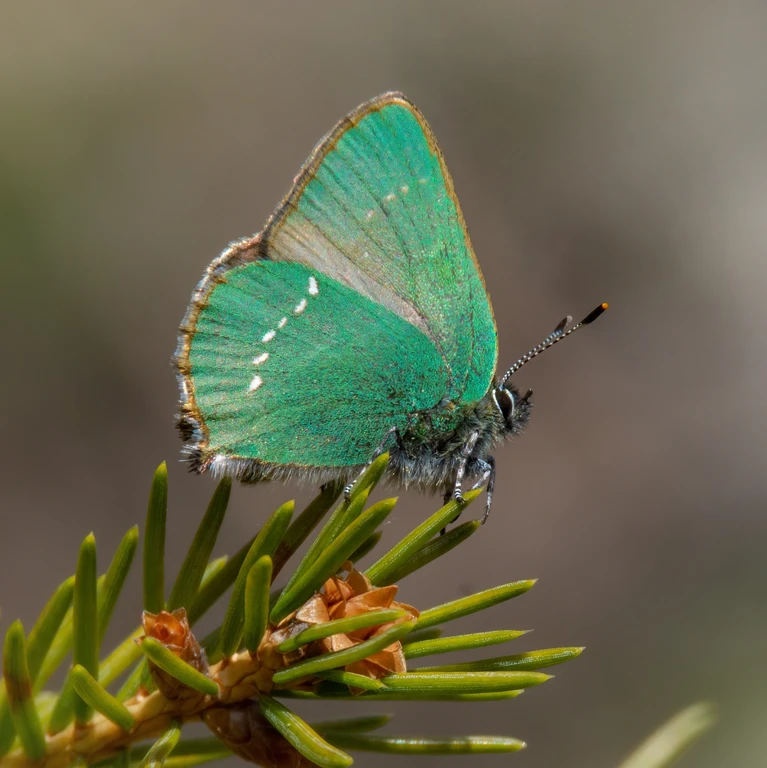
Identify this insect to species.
Callophrys rubi
